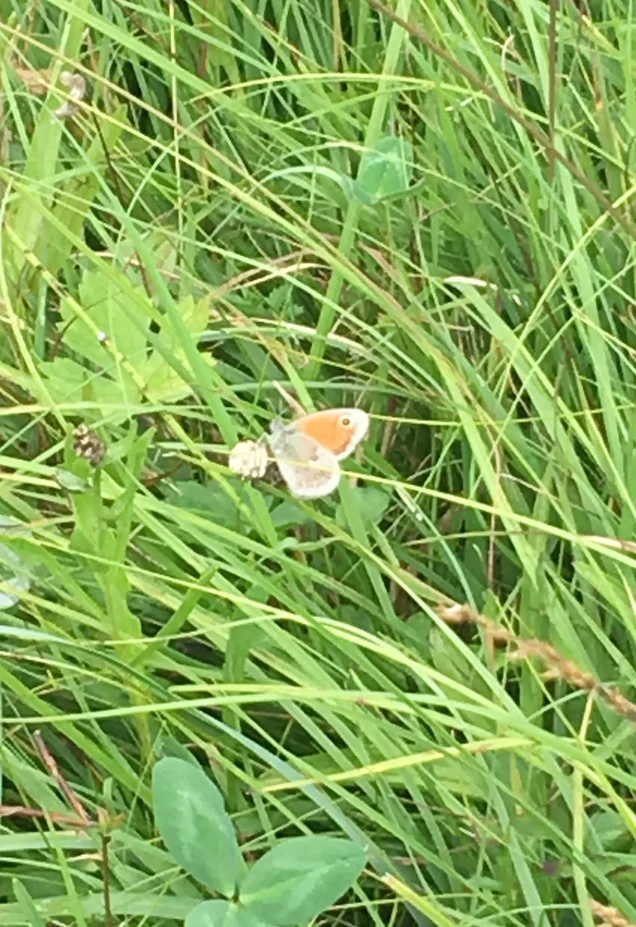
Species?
Coenonympha pamphilus
